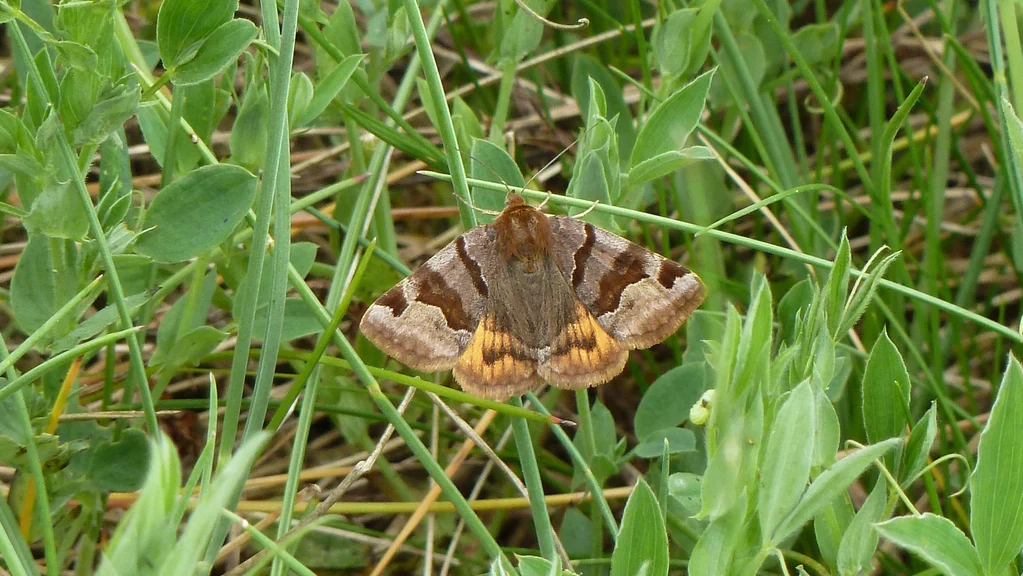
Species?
Euclidia glyphica
